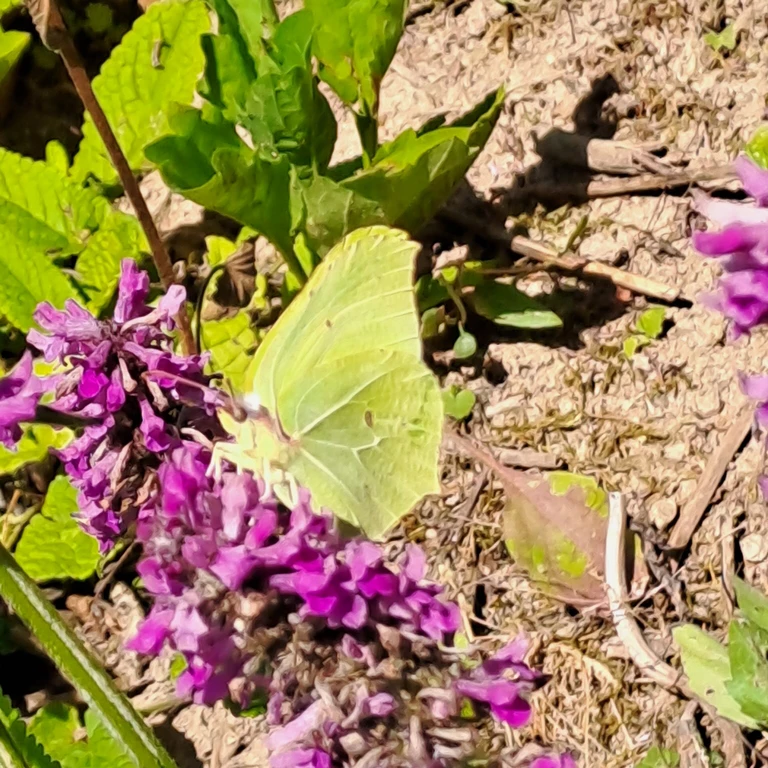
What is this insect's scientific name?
Gonepteryx rhamni
